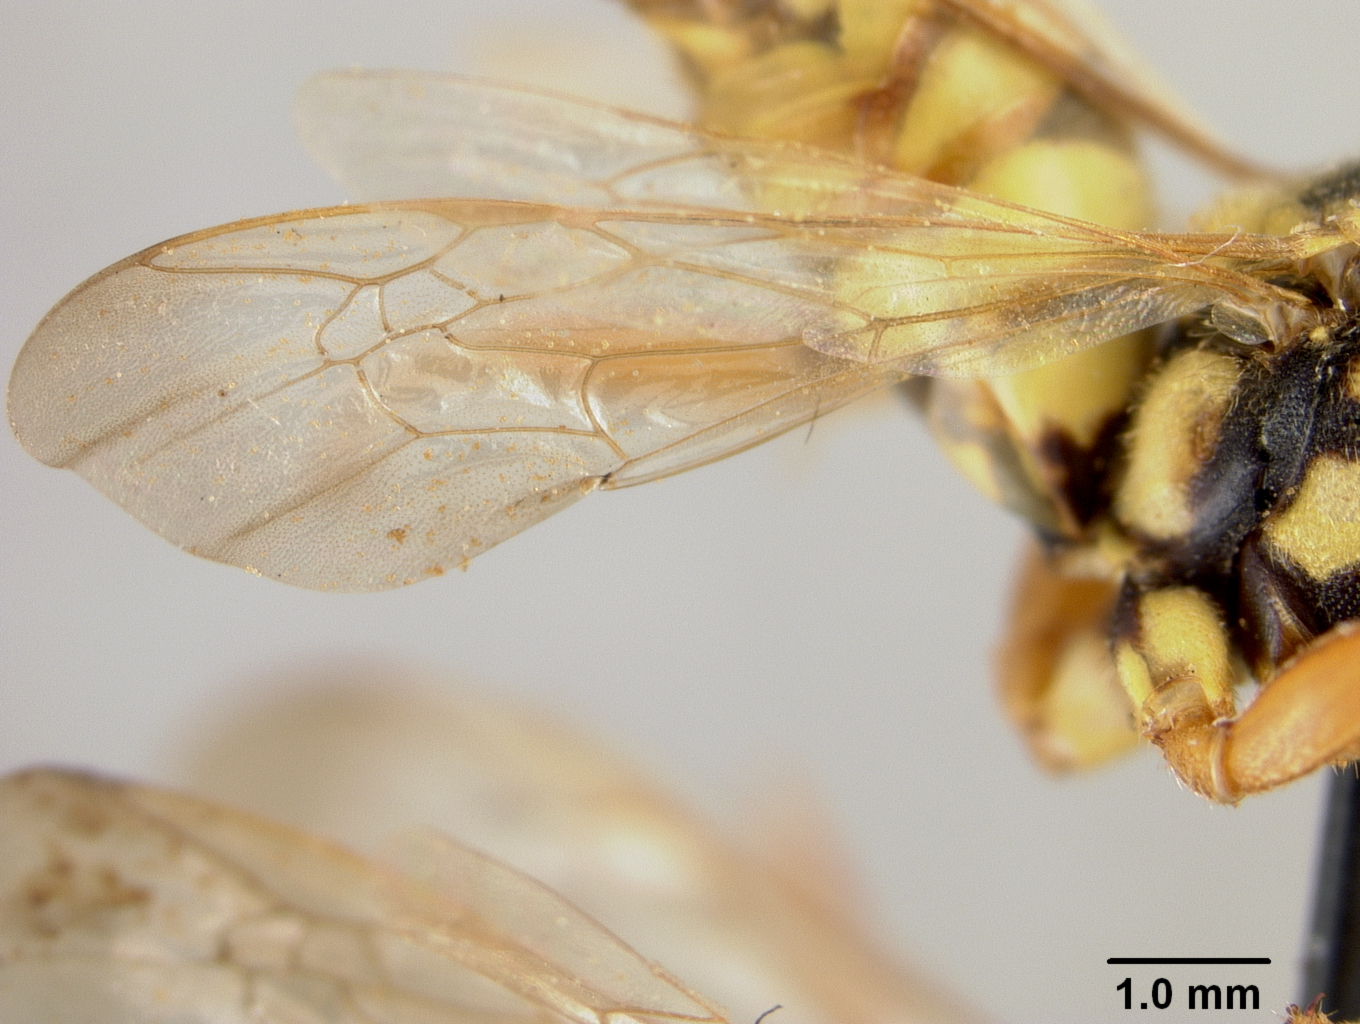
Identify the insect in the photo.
Nomada utahensis
